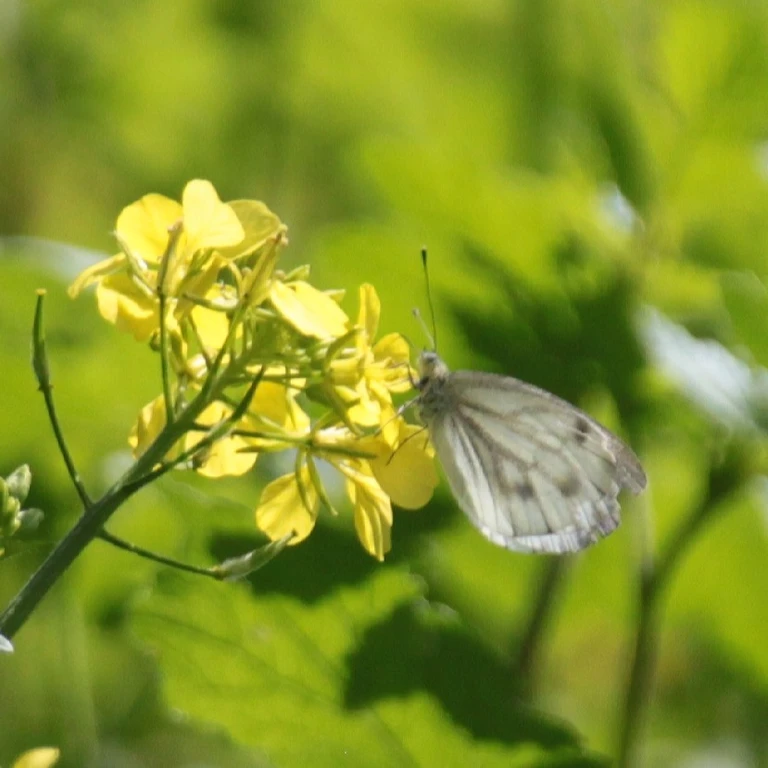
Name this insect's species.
Pieris napi
